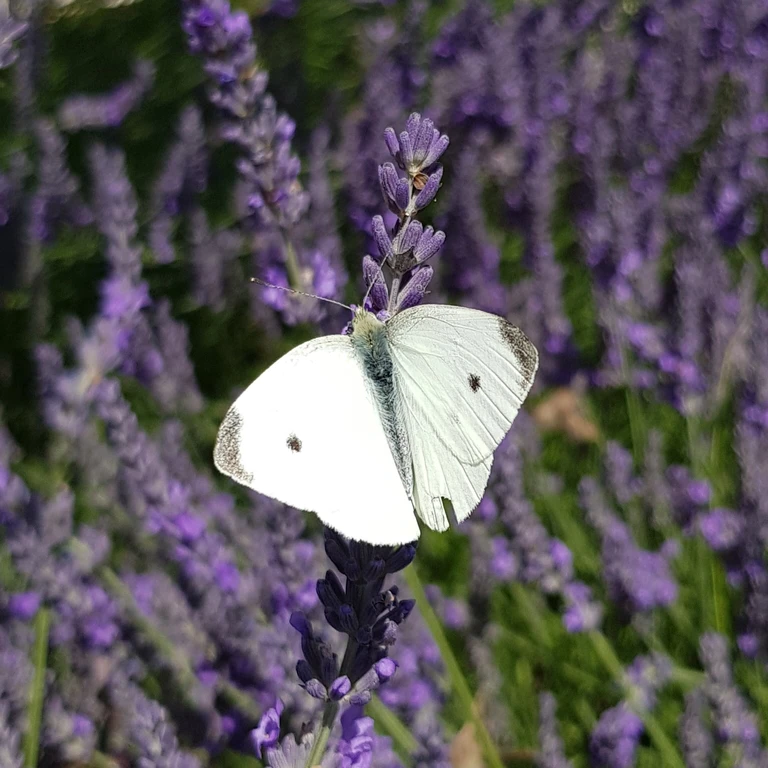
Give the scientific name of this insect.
Pieris rapae
